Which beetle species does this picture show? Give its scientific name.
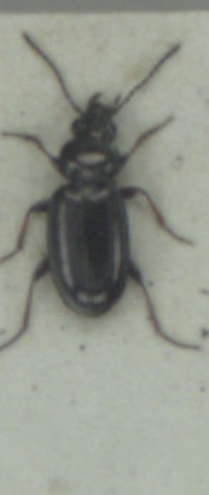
Bembidion properans
